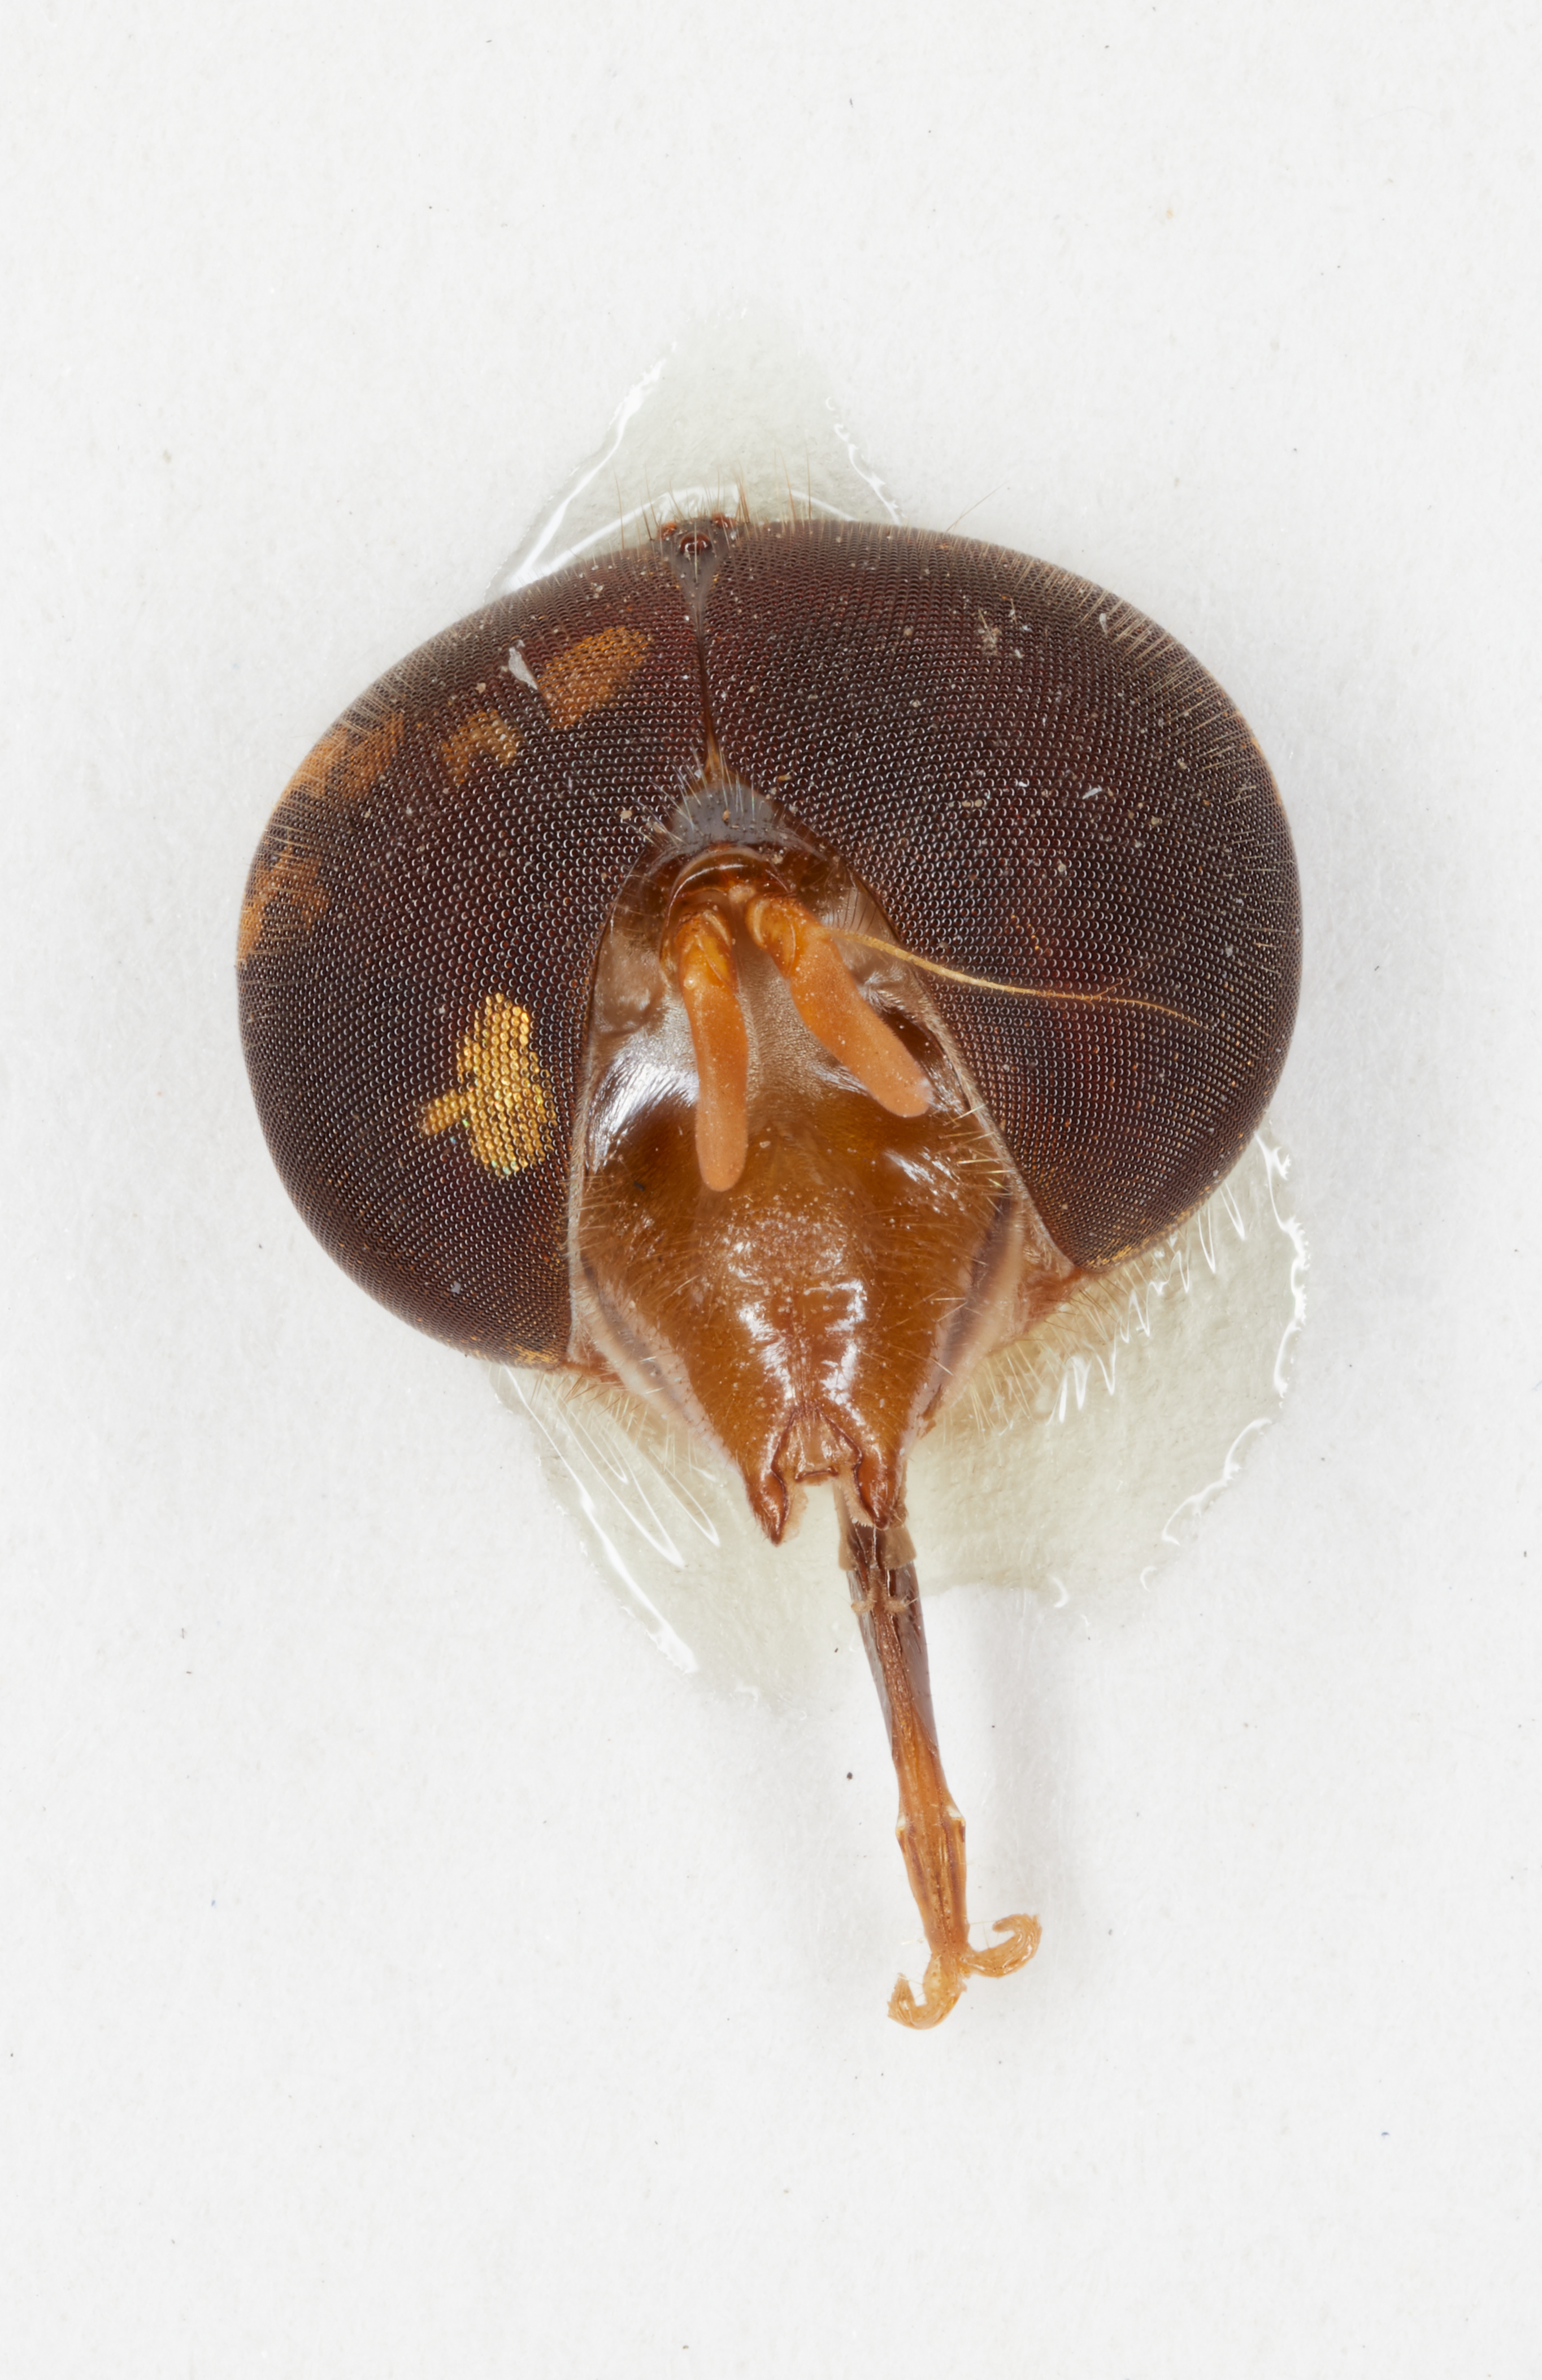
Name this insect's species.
Copestylum trivittatum
